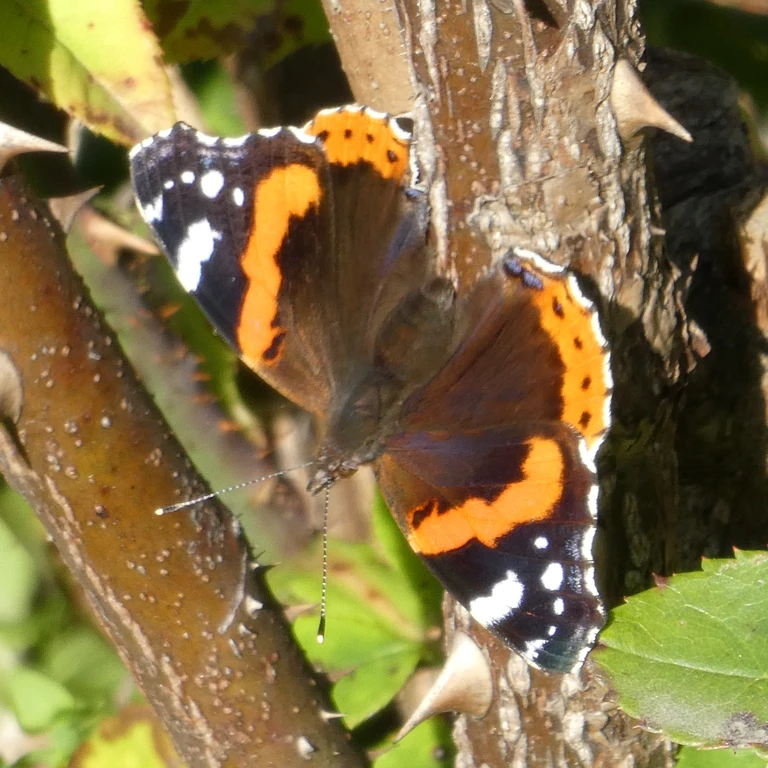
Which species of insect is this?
Vanessa atalanta
